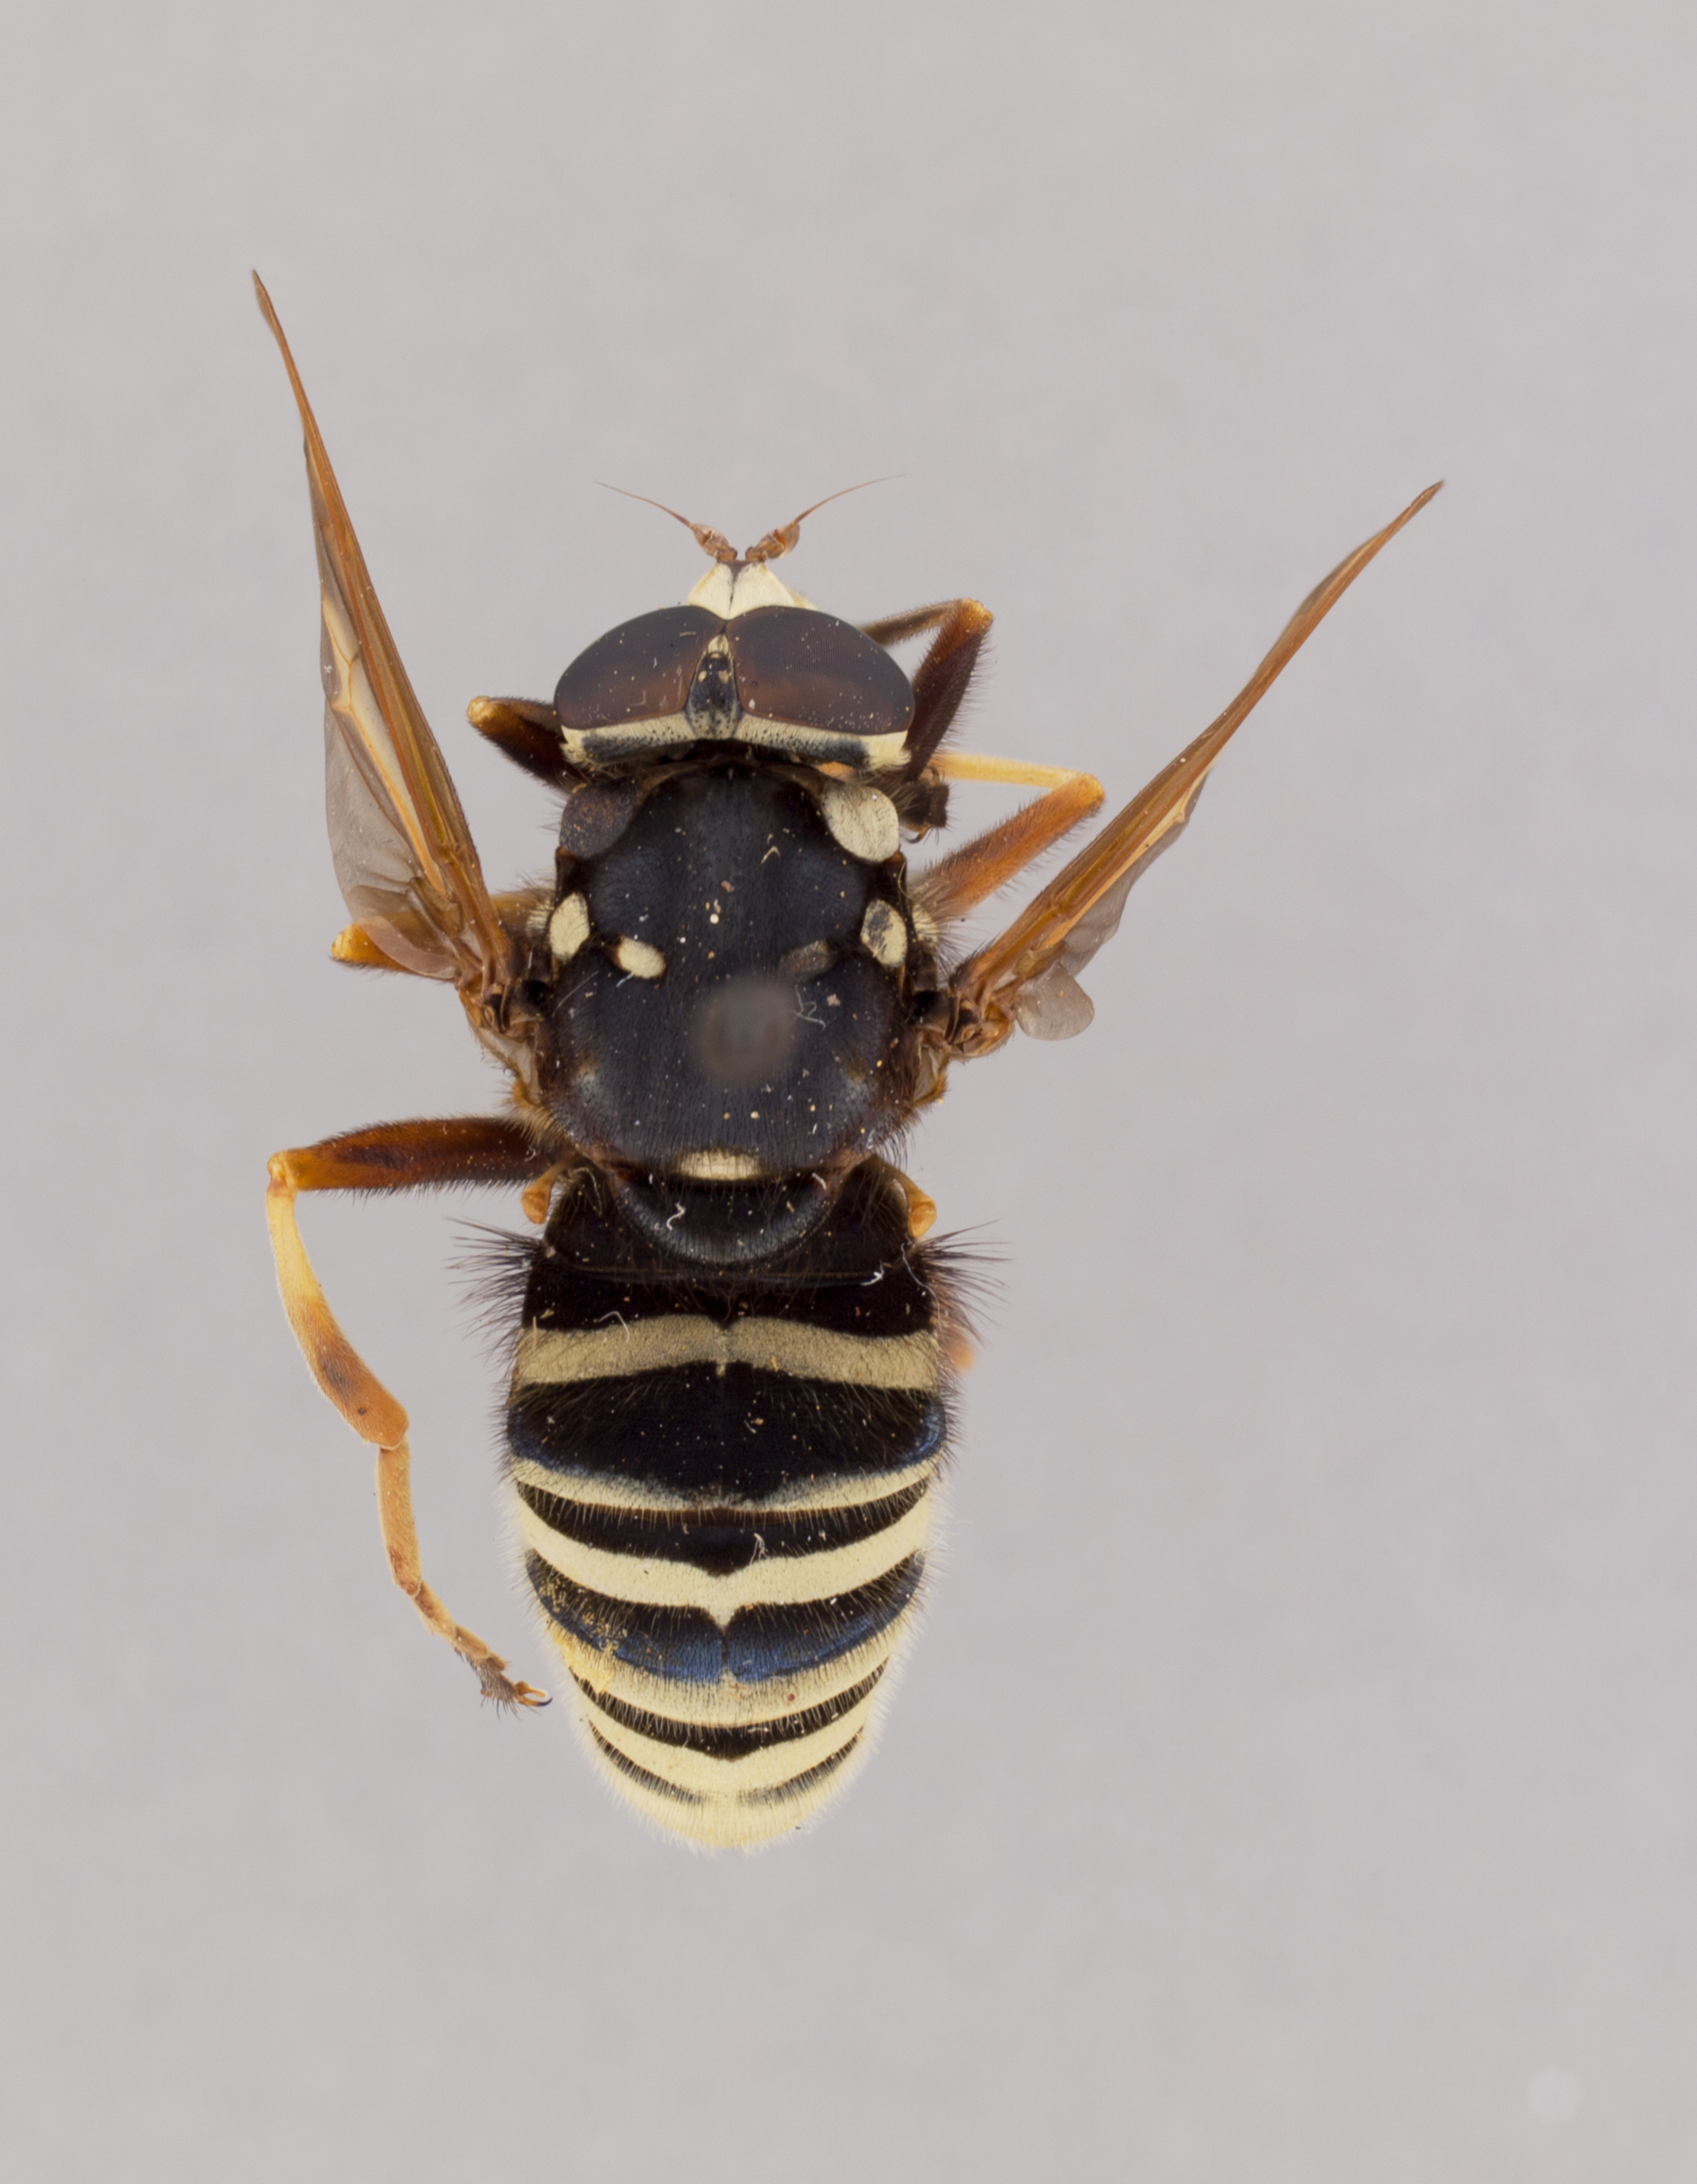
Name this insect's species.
Temnostoma venustum
